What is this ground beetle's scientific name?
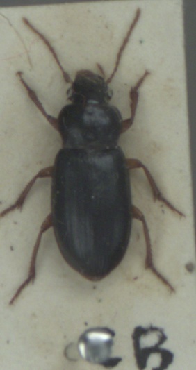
Ophonus rufibarbis
